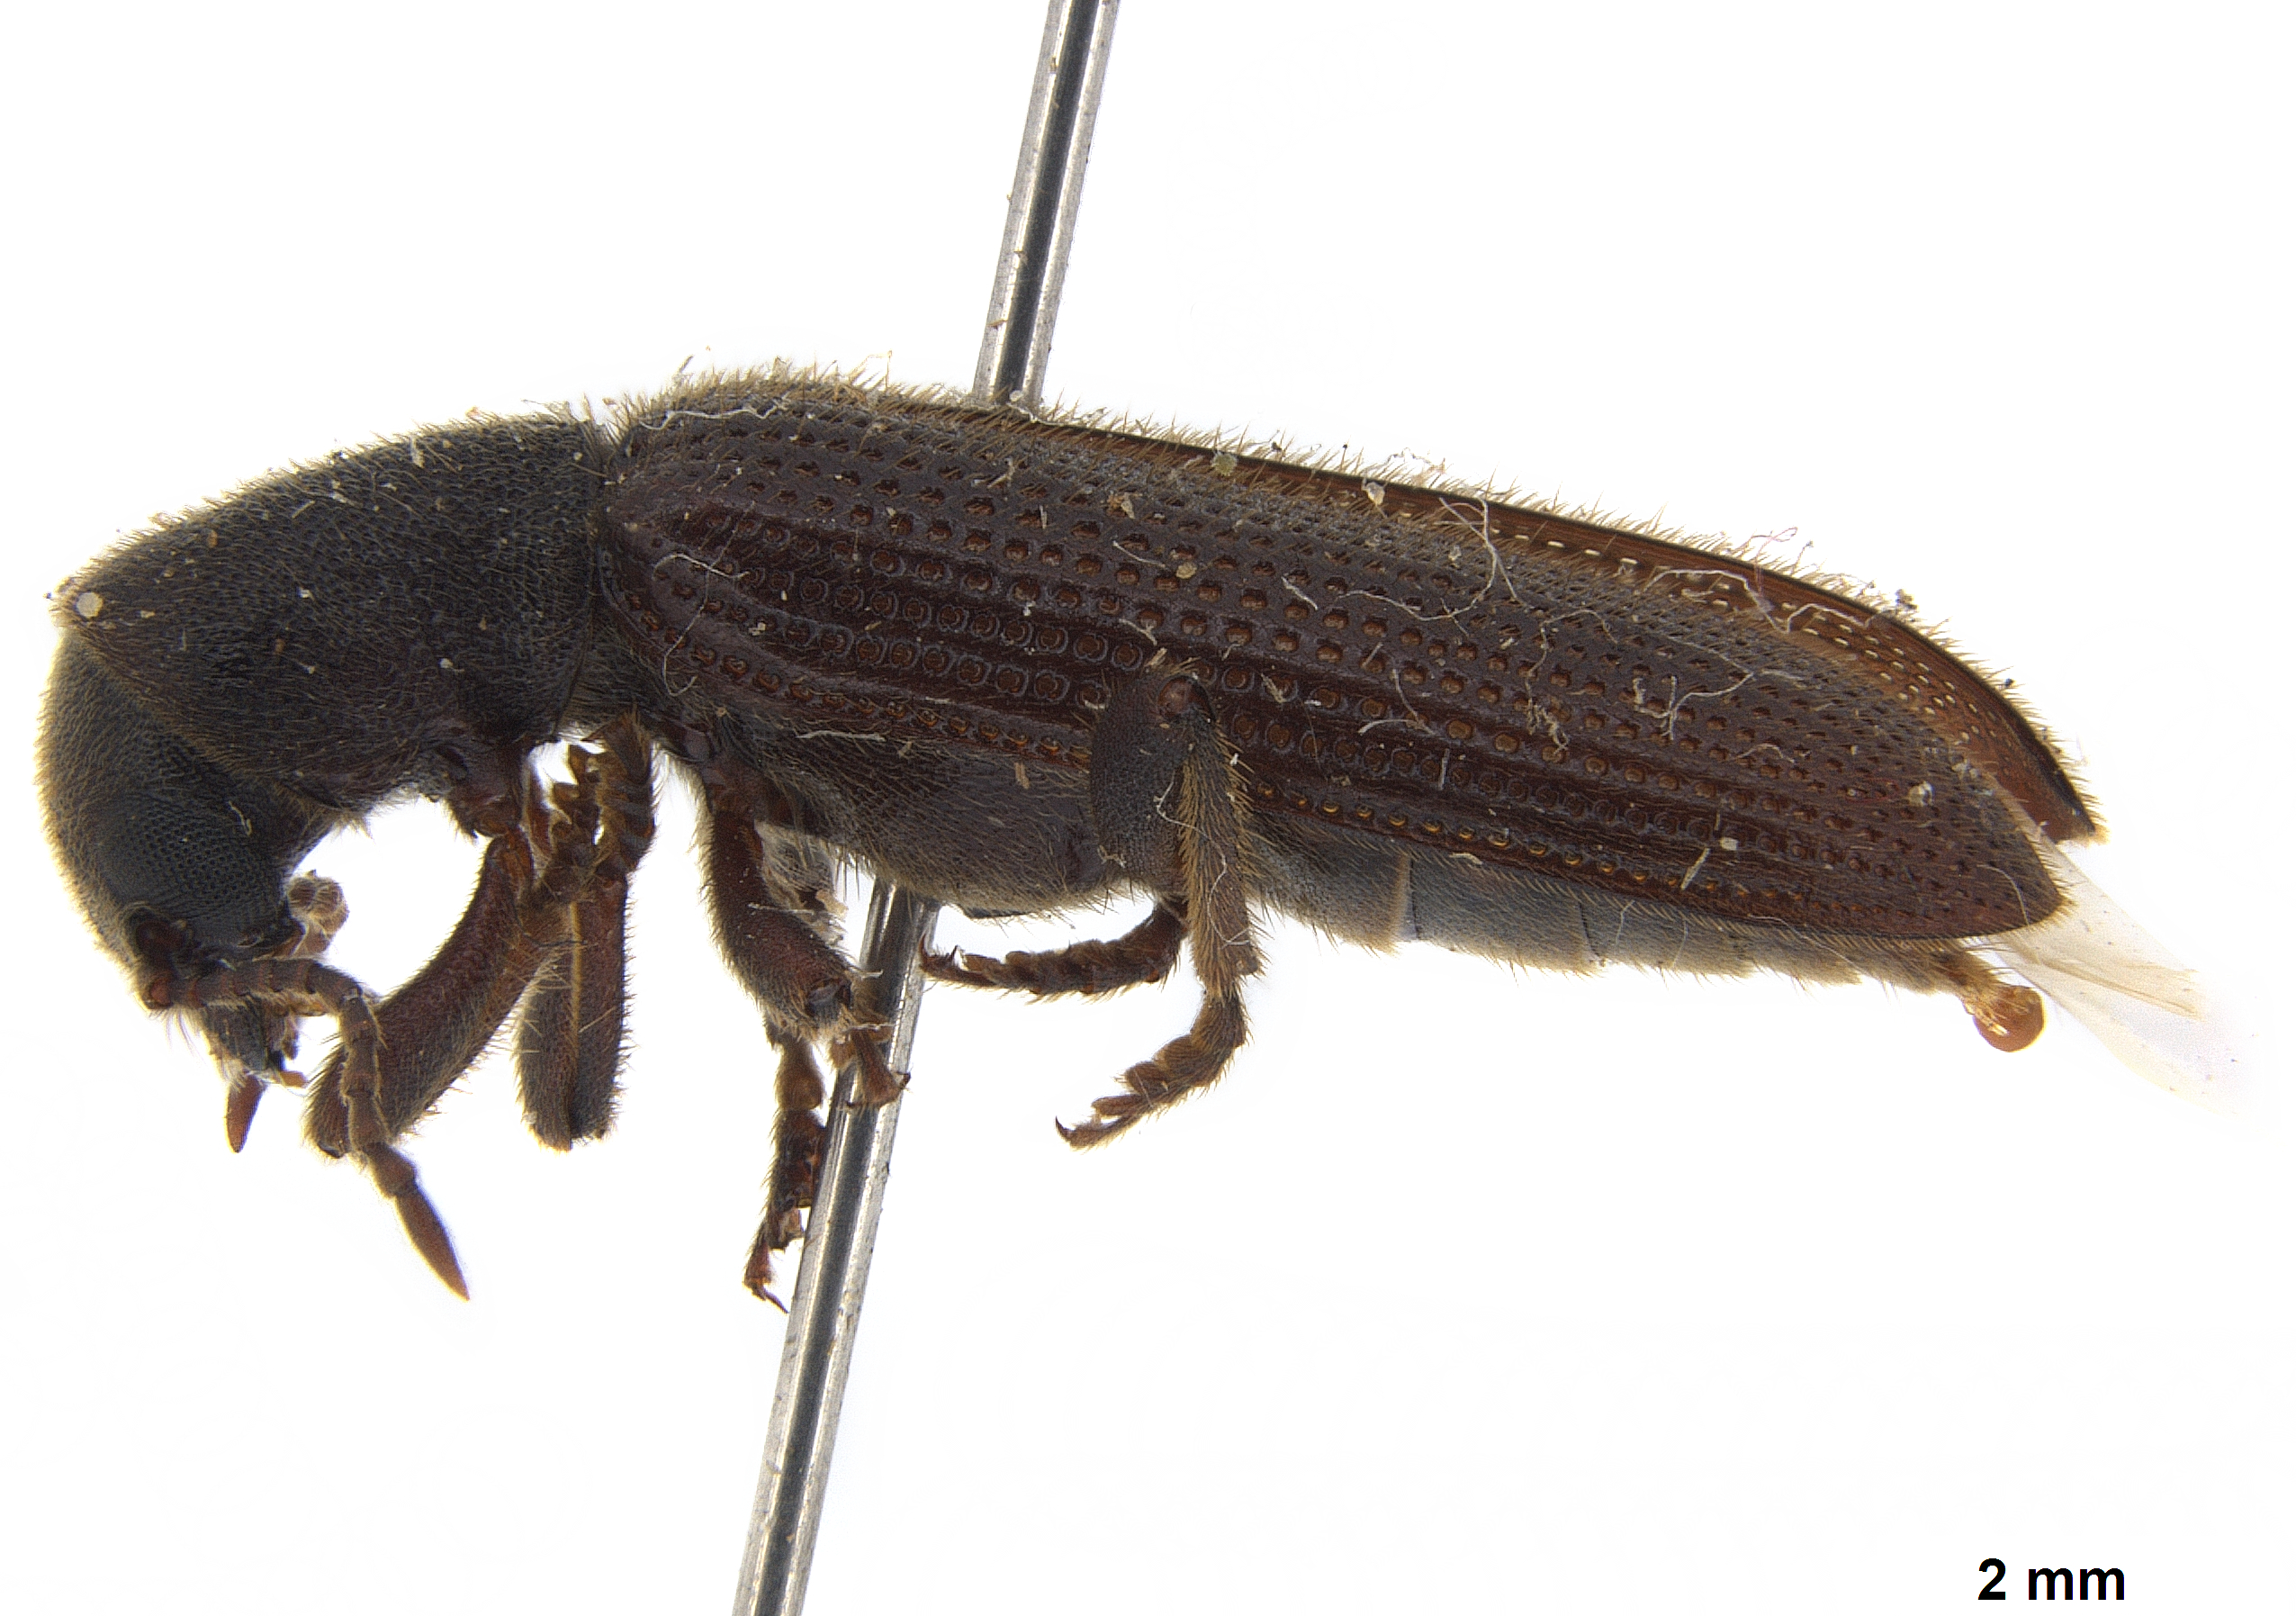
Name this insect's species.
Lecontella brunnea
